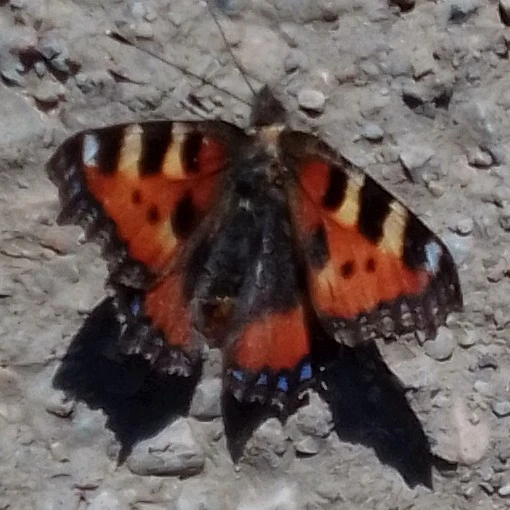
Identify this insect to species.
Aglais urticae
